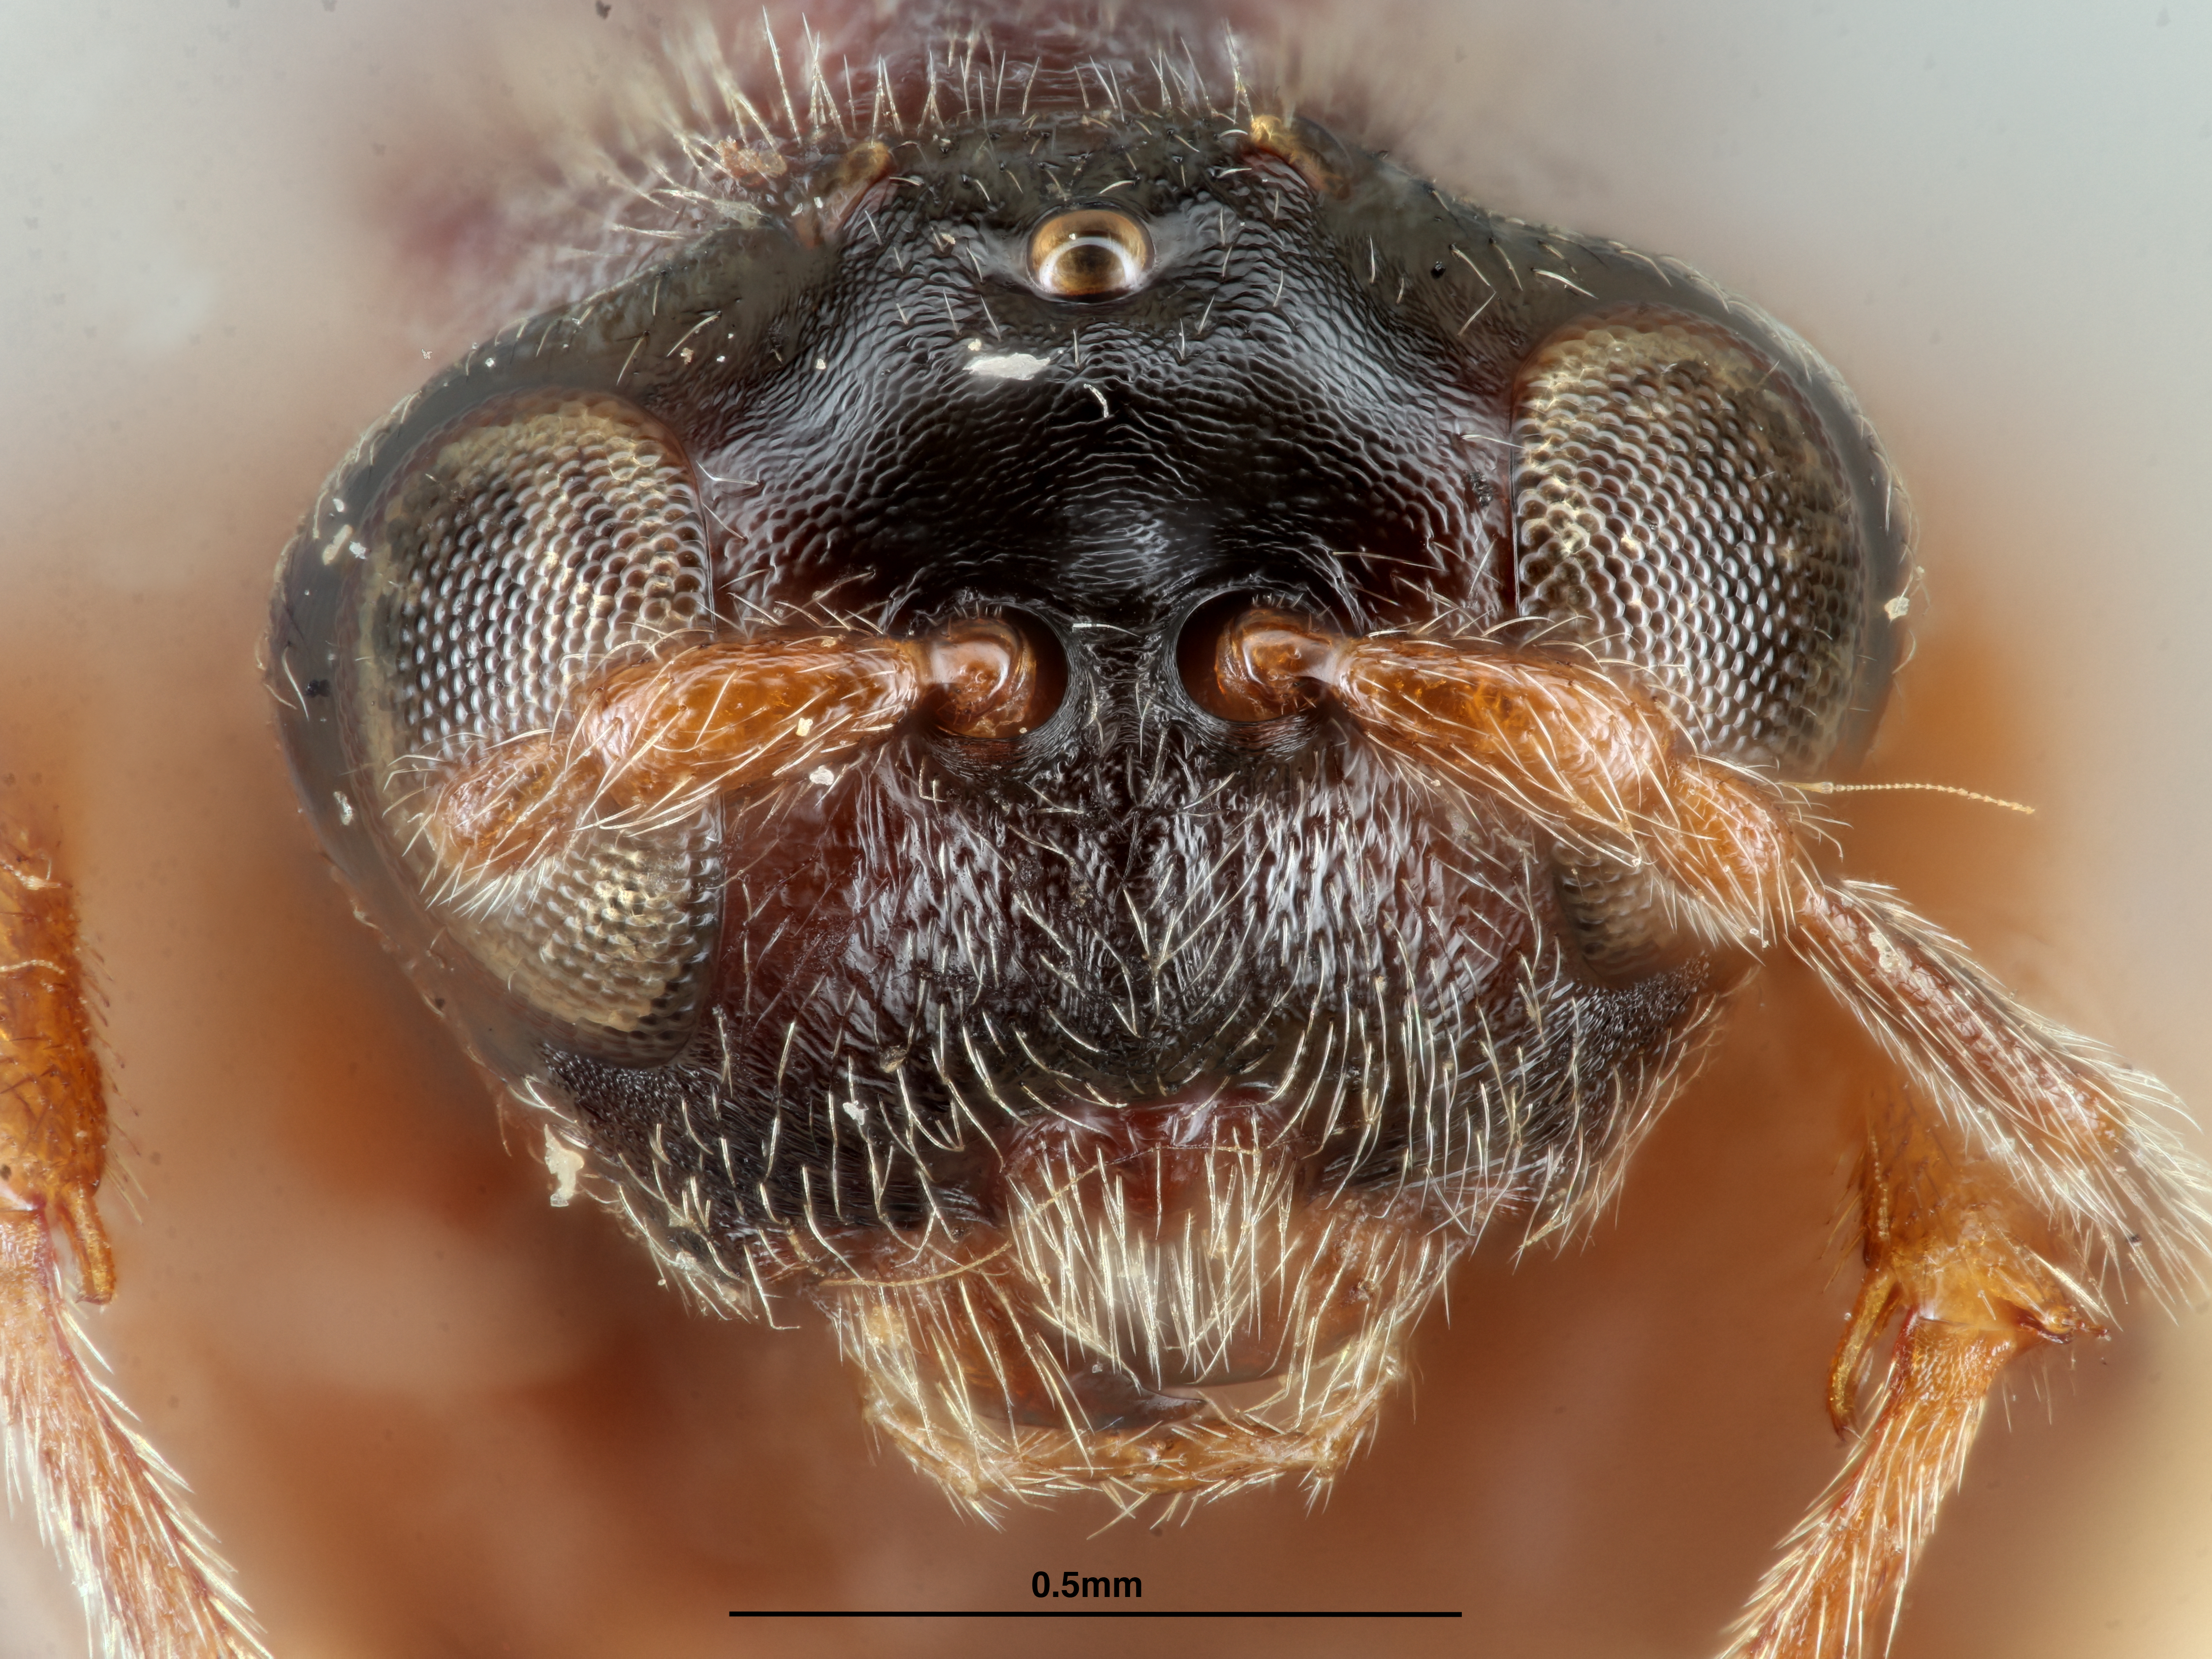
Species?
Andricus mendocinensis
